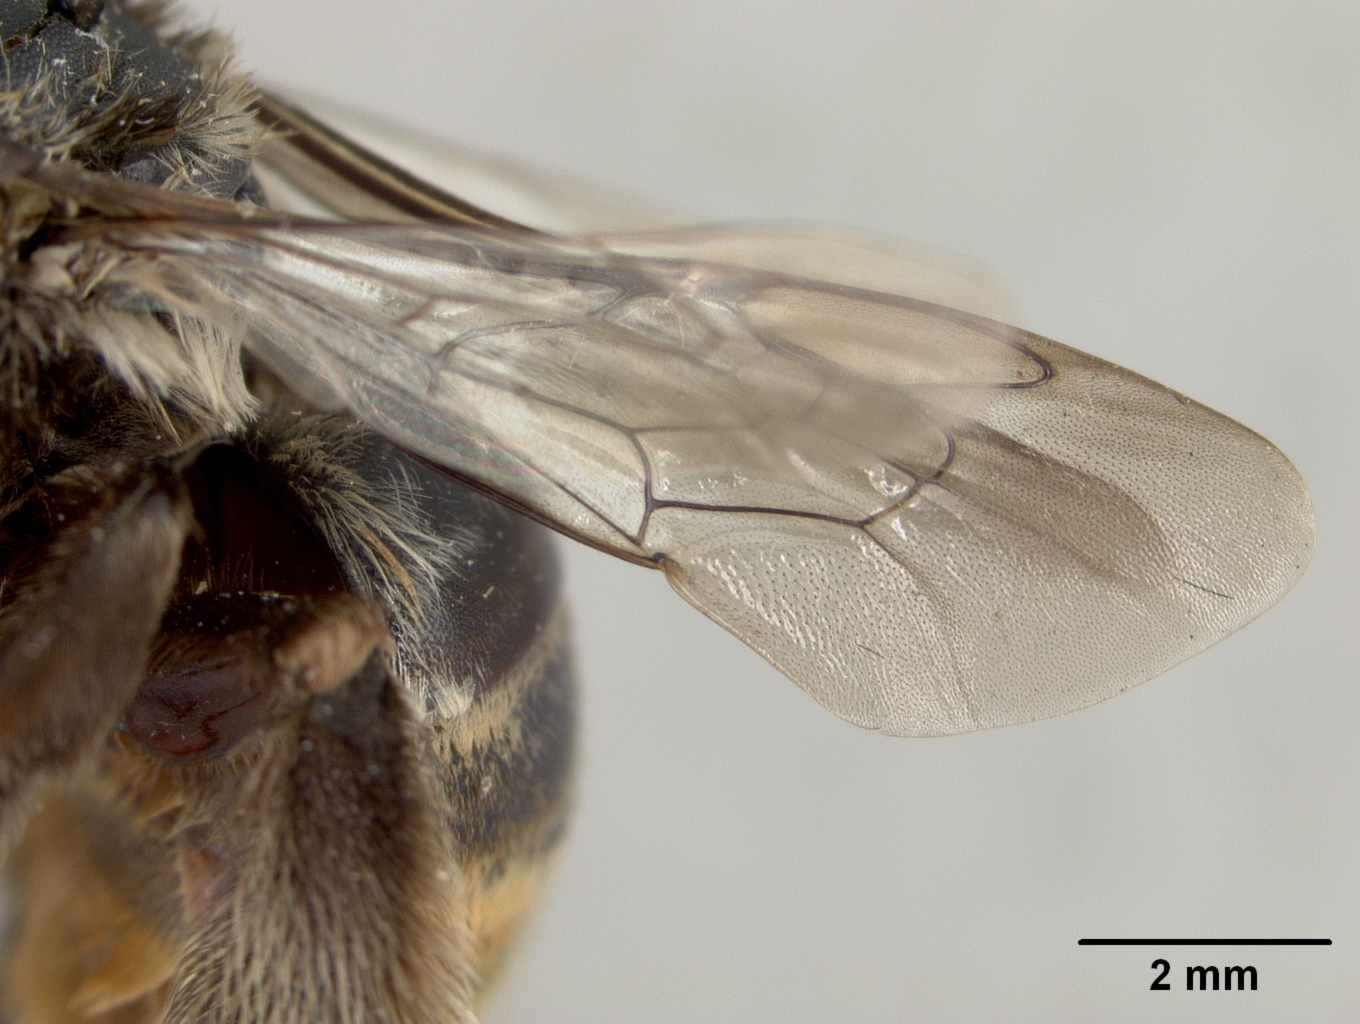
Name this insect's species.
Svastra sapucacensis
